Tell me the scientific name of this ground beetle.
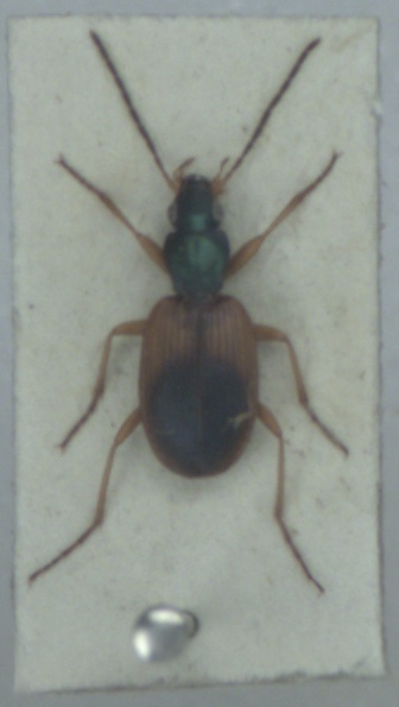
Anchomenus dorsalis
